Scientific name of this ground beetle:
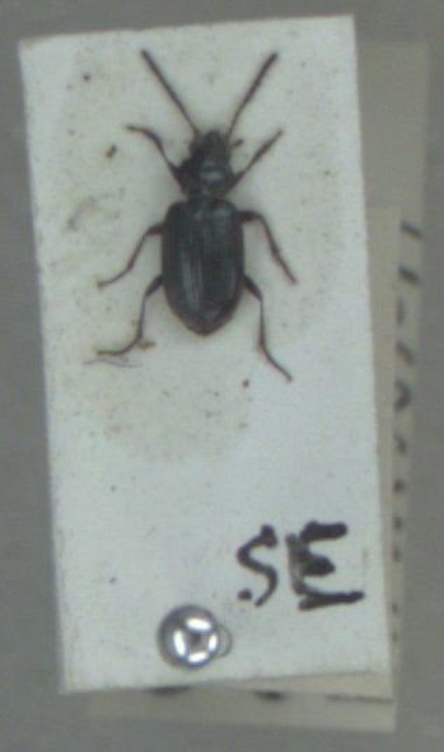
Bembidion varium
